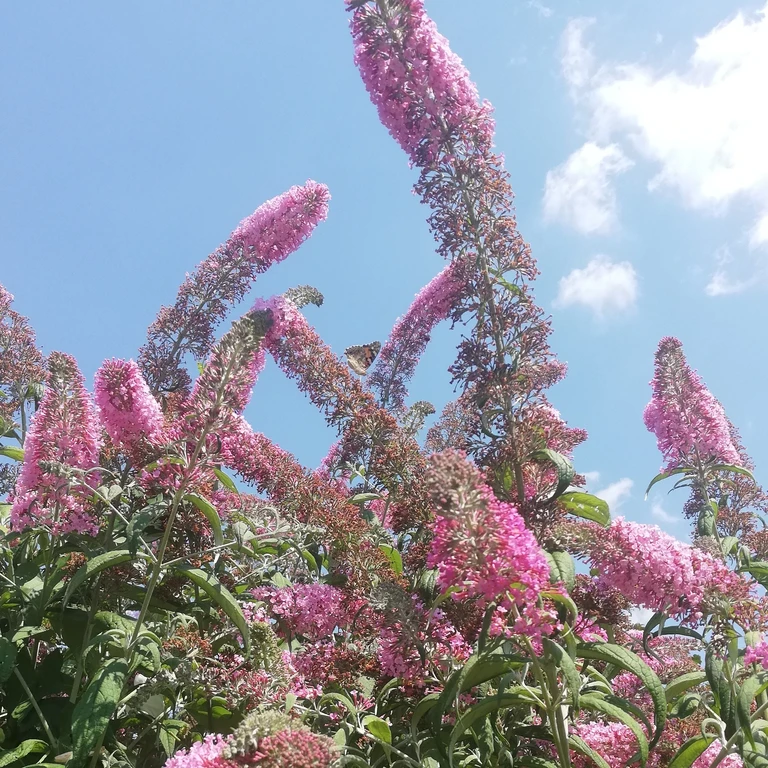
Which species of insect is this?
Vanessa cardui
